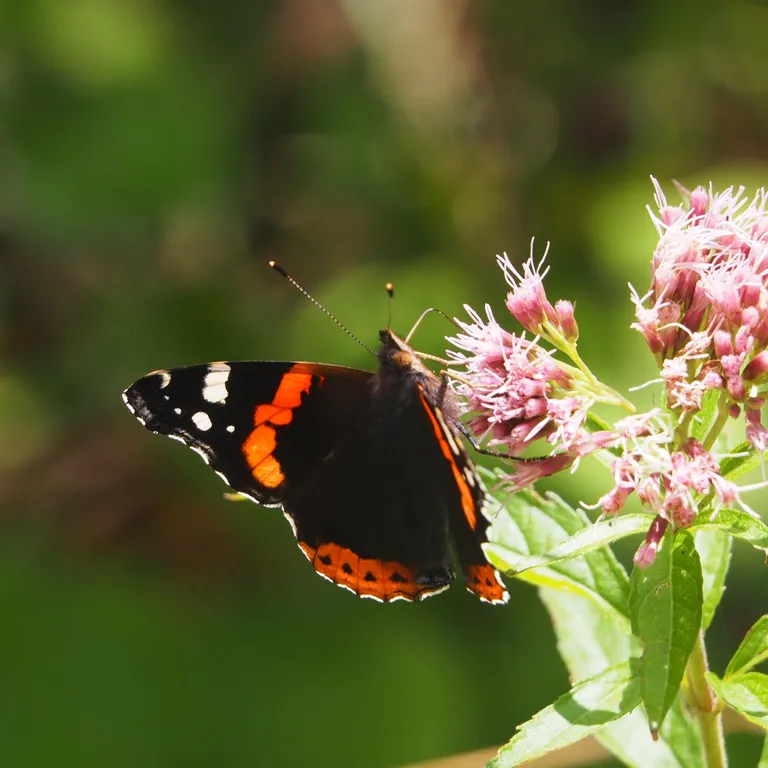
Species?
Vanessa atalanta
